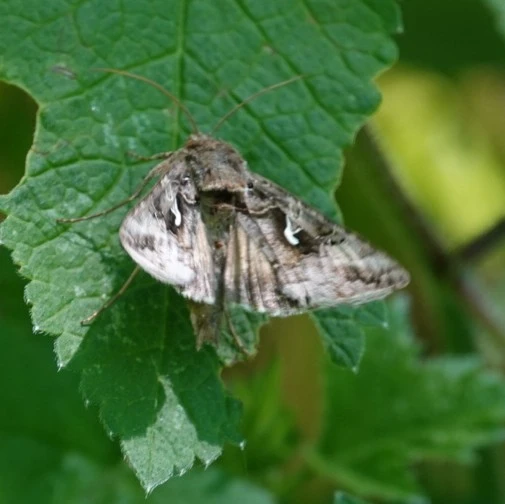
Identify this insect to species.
Autographa gamma
